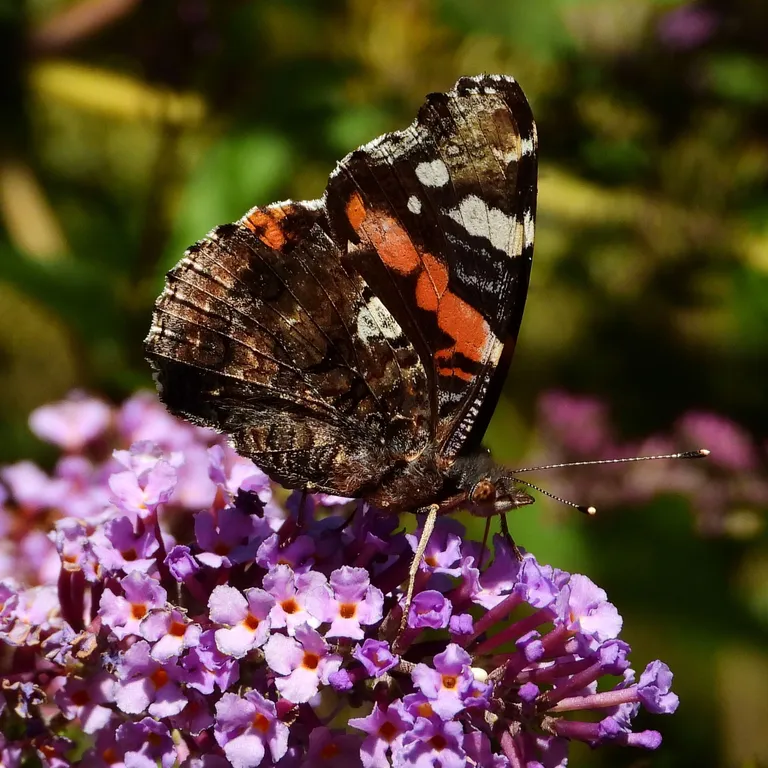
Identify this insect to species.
Vanessa atalanta
